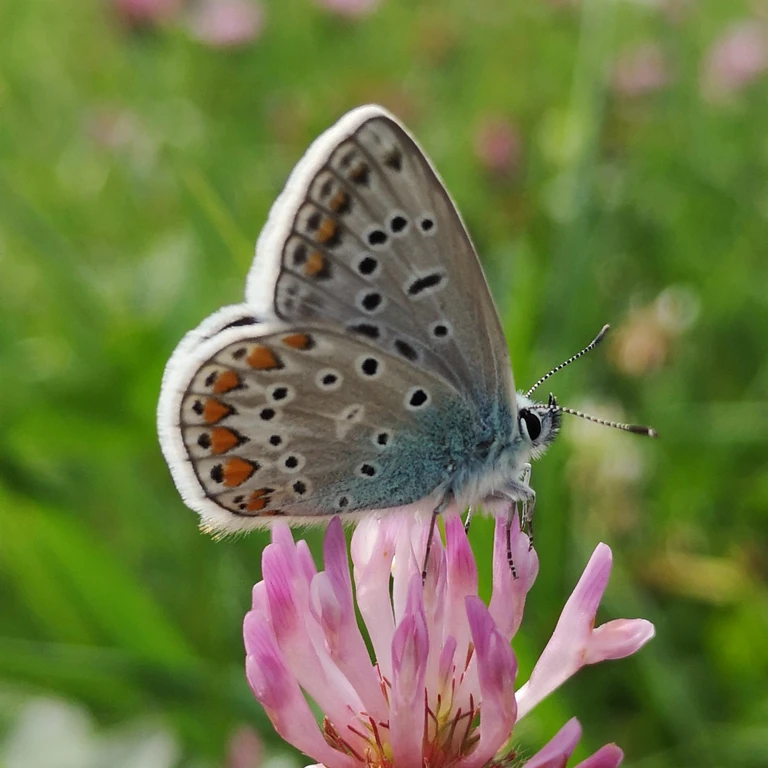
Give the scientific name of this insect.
Polyommatus icarus
